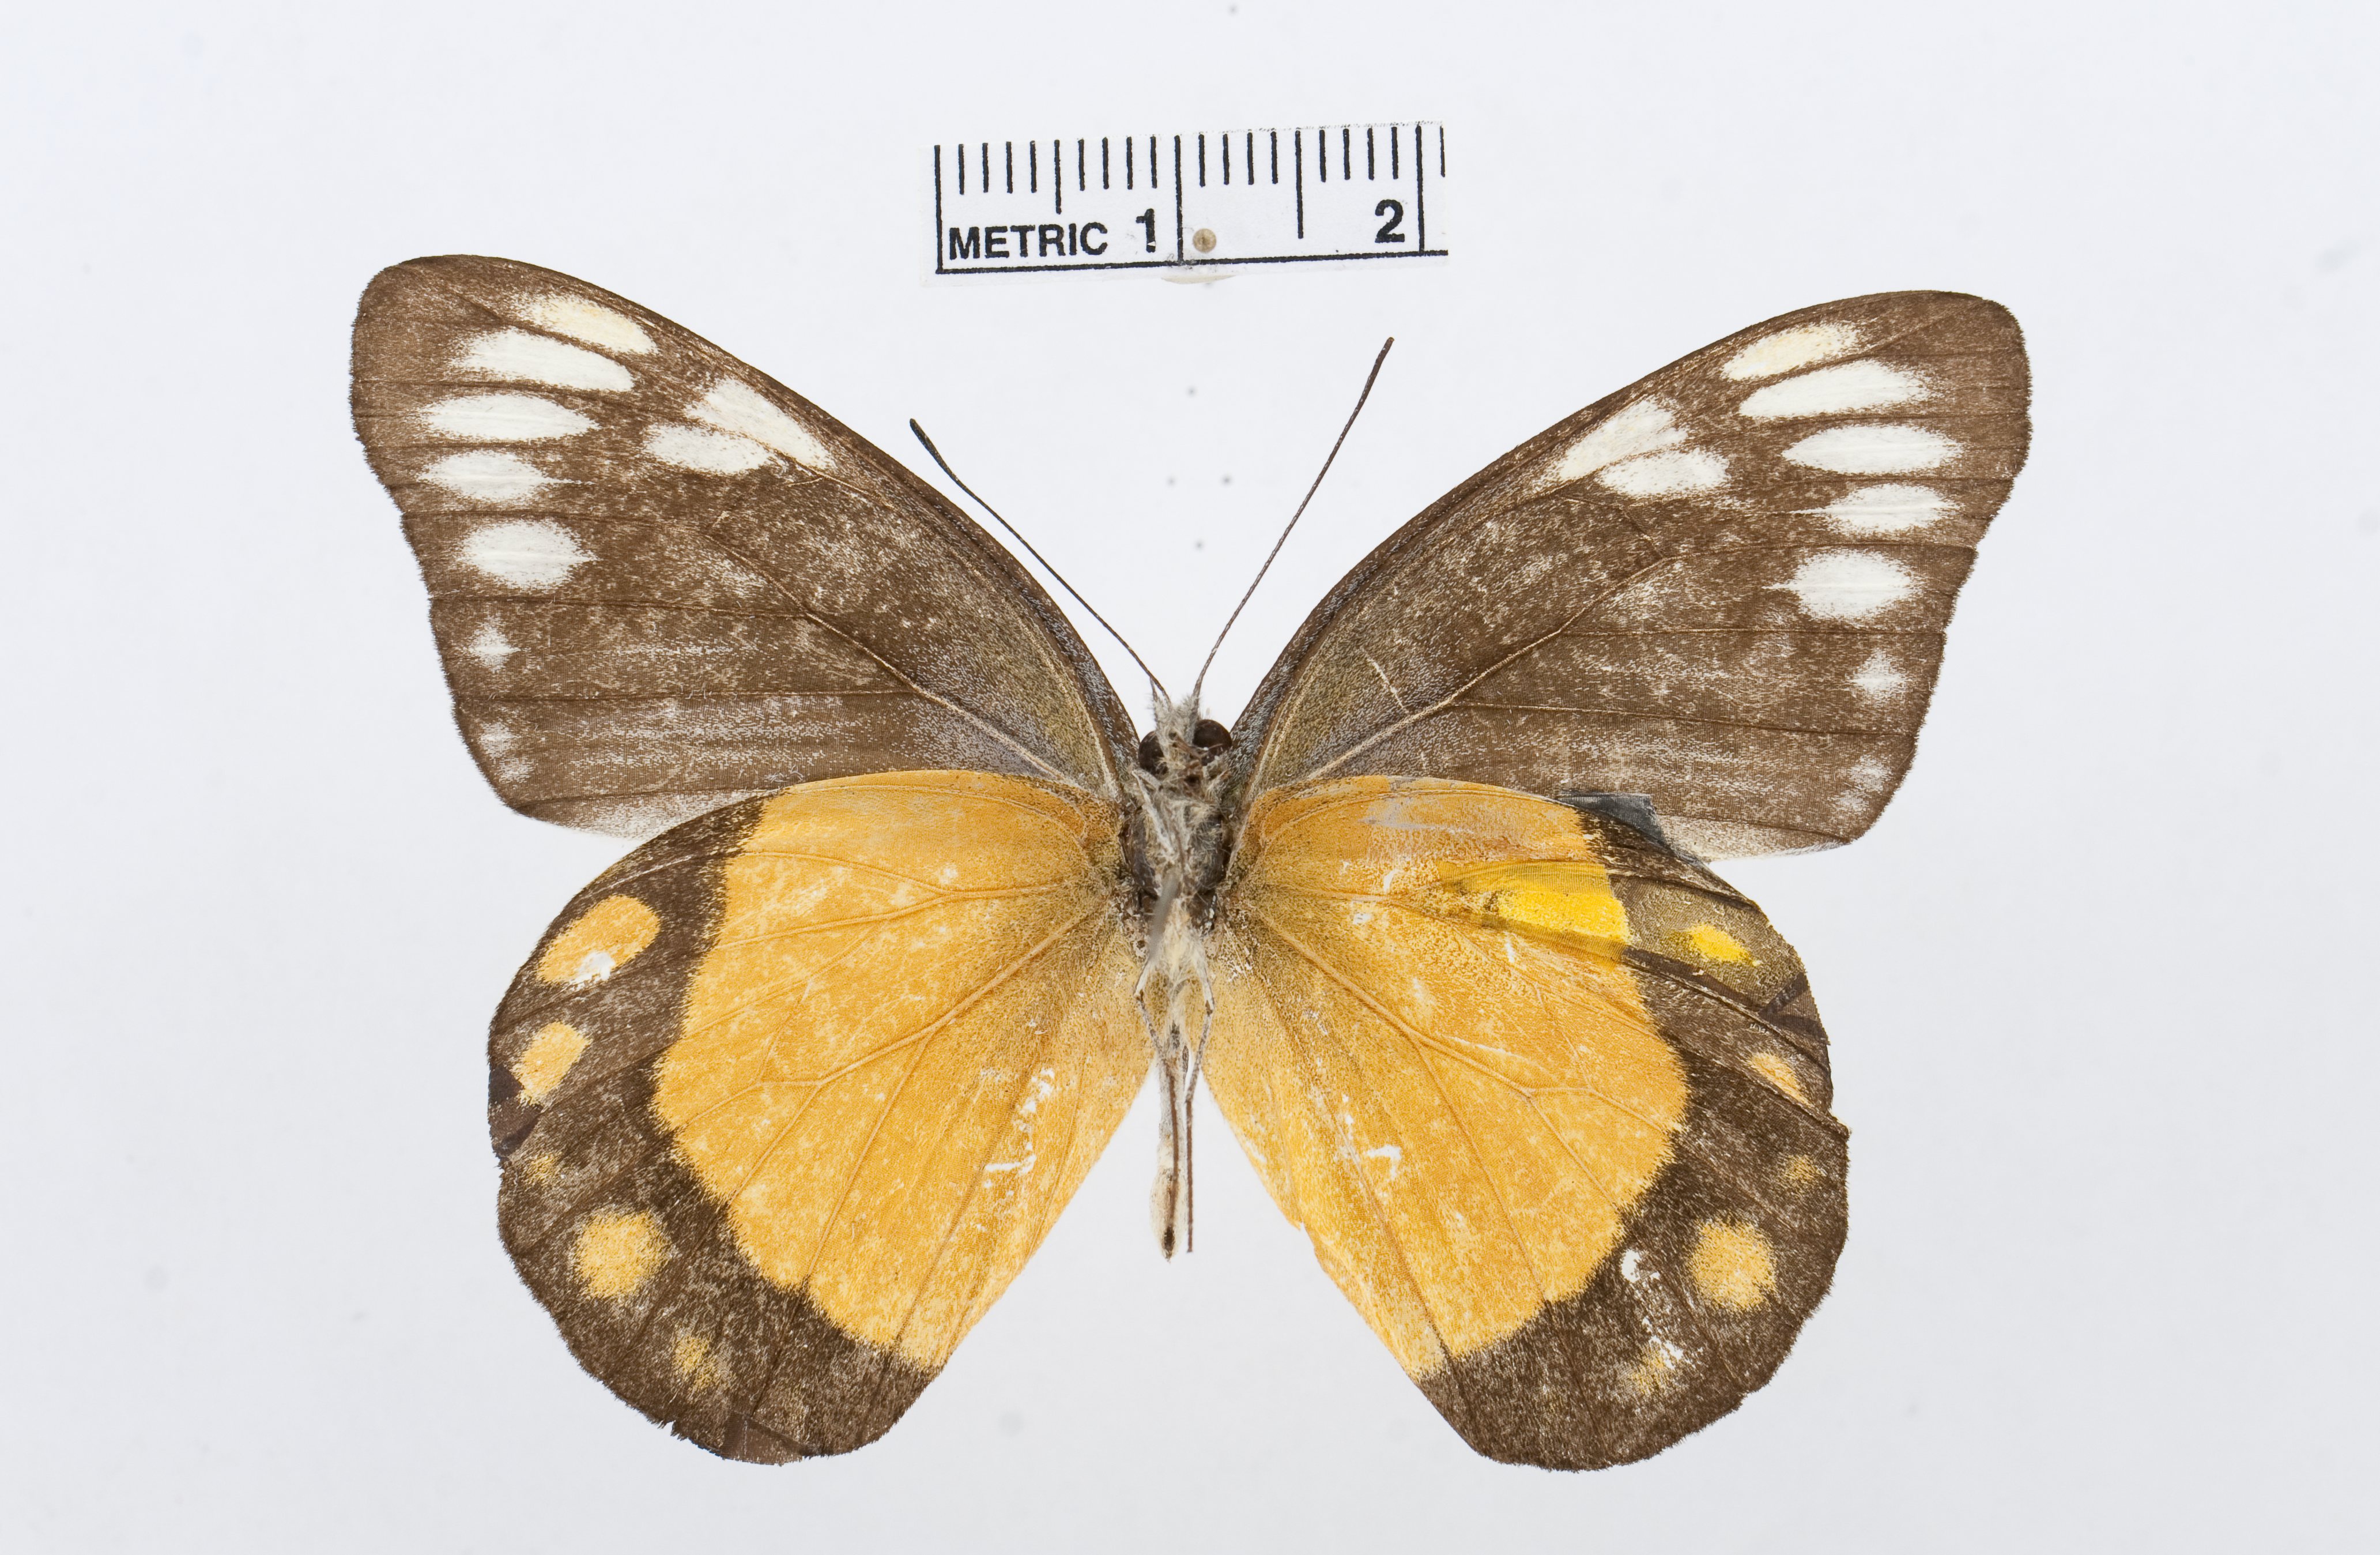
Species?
Delias kuehni
